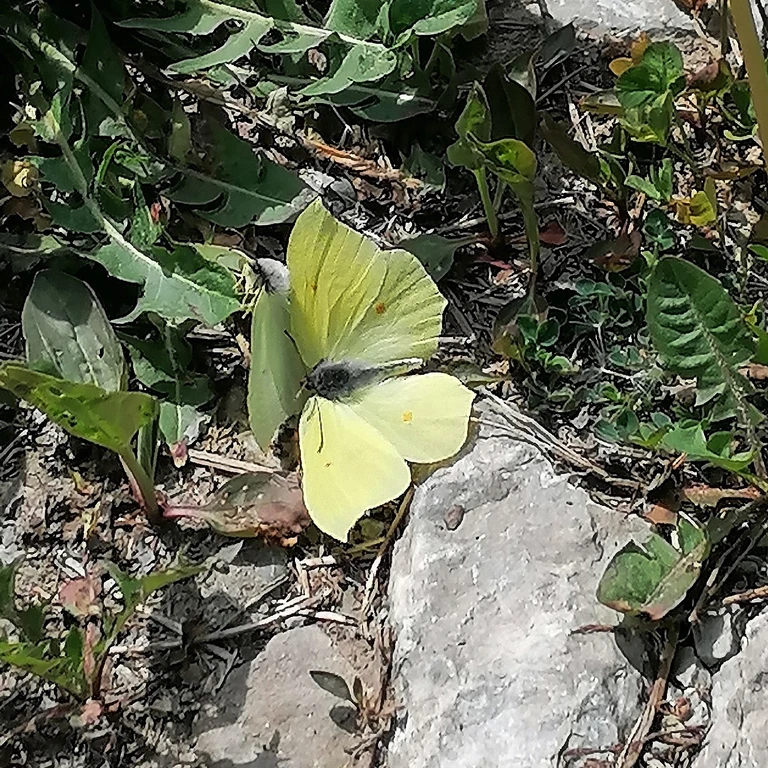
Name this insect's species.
Gonepteryx rhamni
